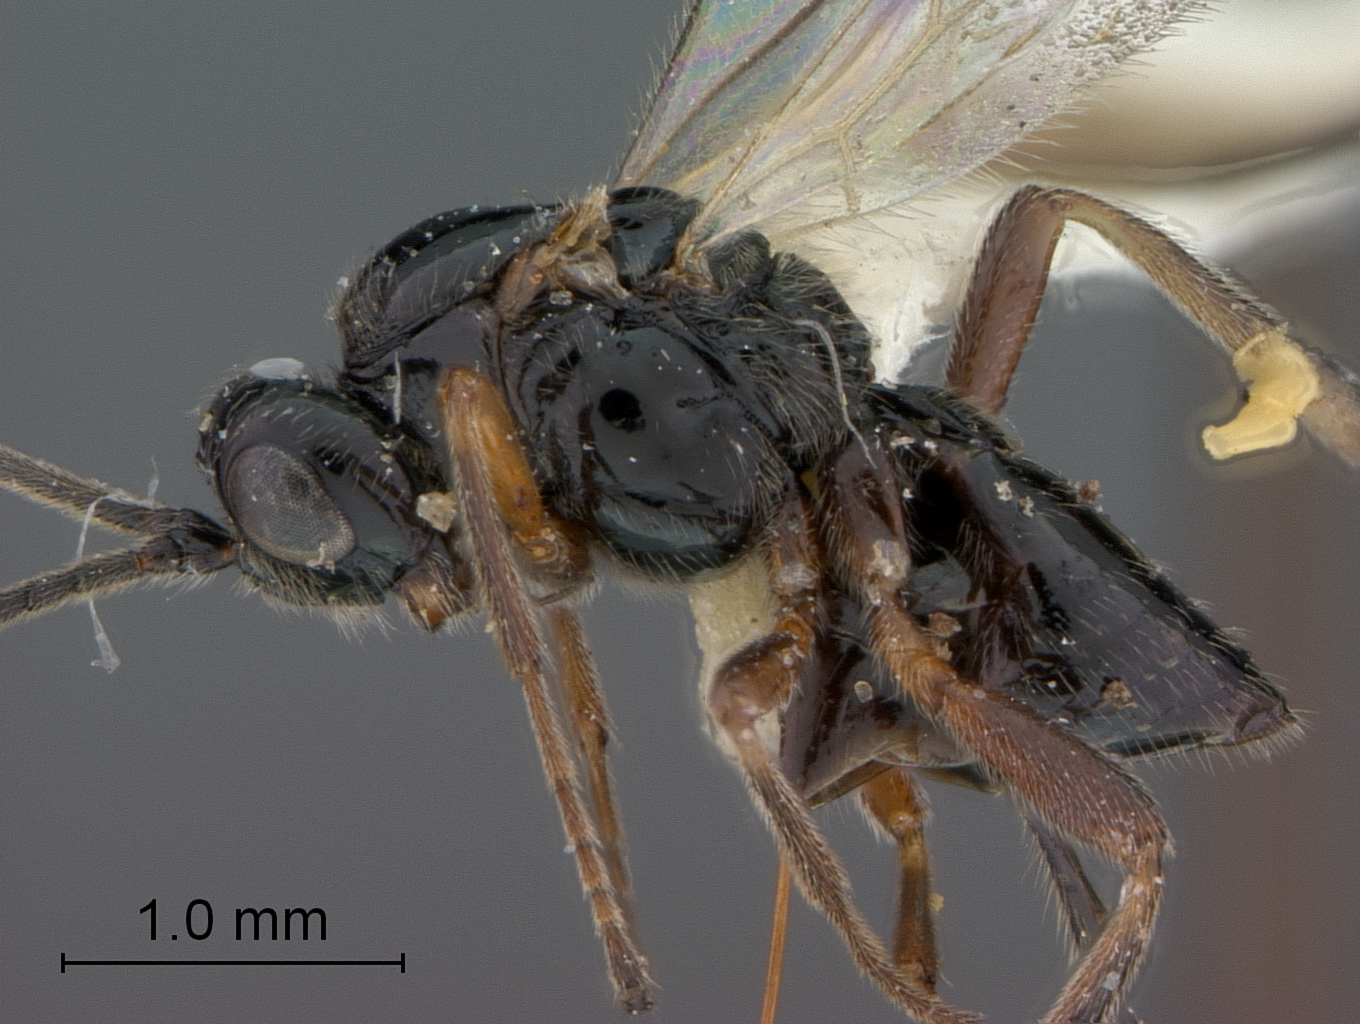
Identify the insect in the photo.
Opius californicus
